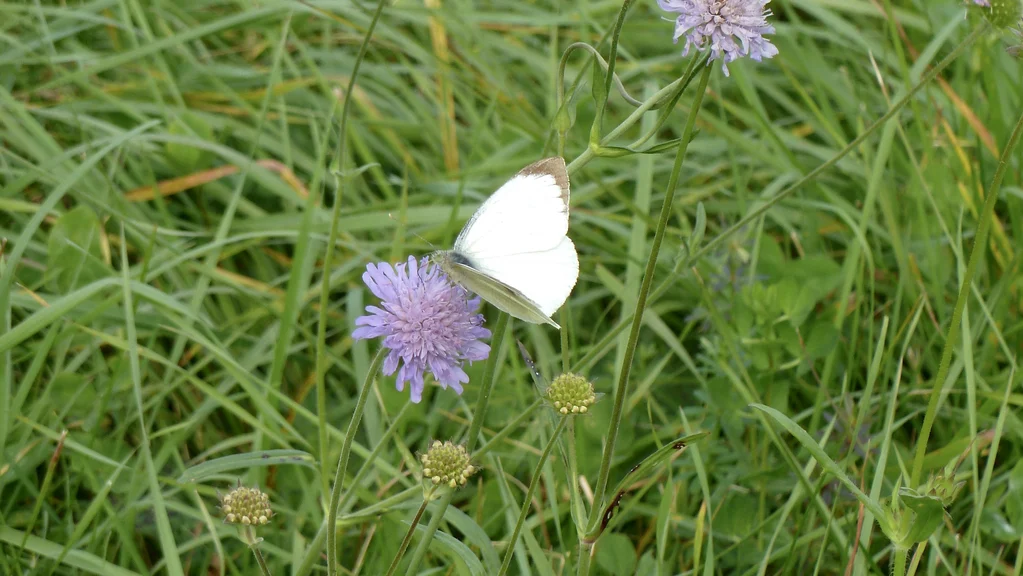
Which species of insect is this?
Pieris brassicae
